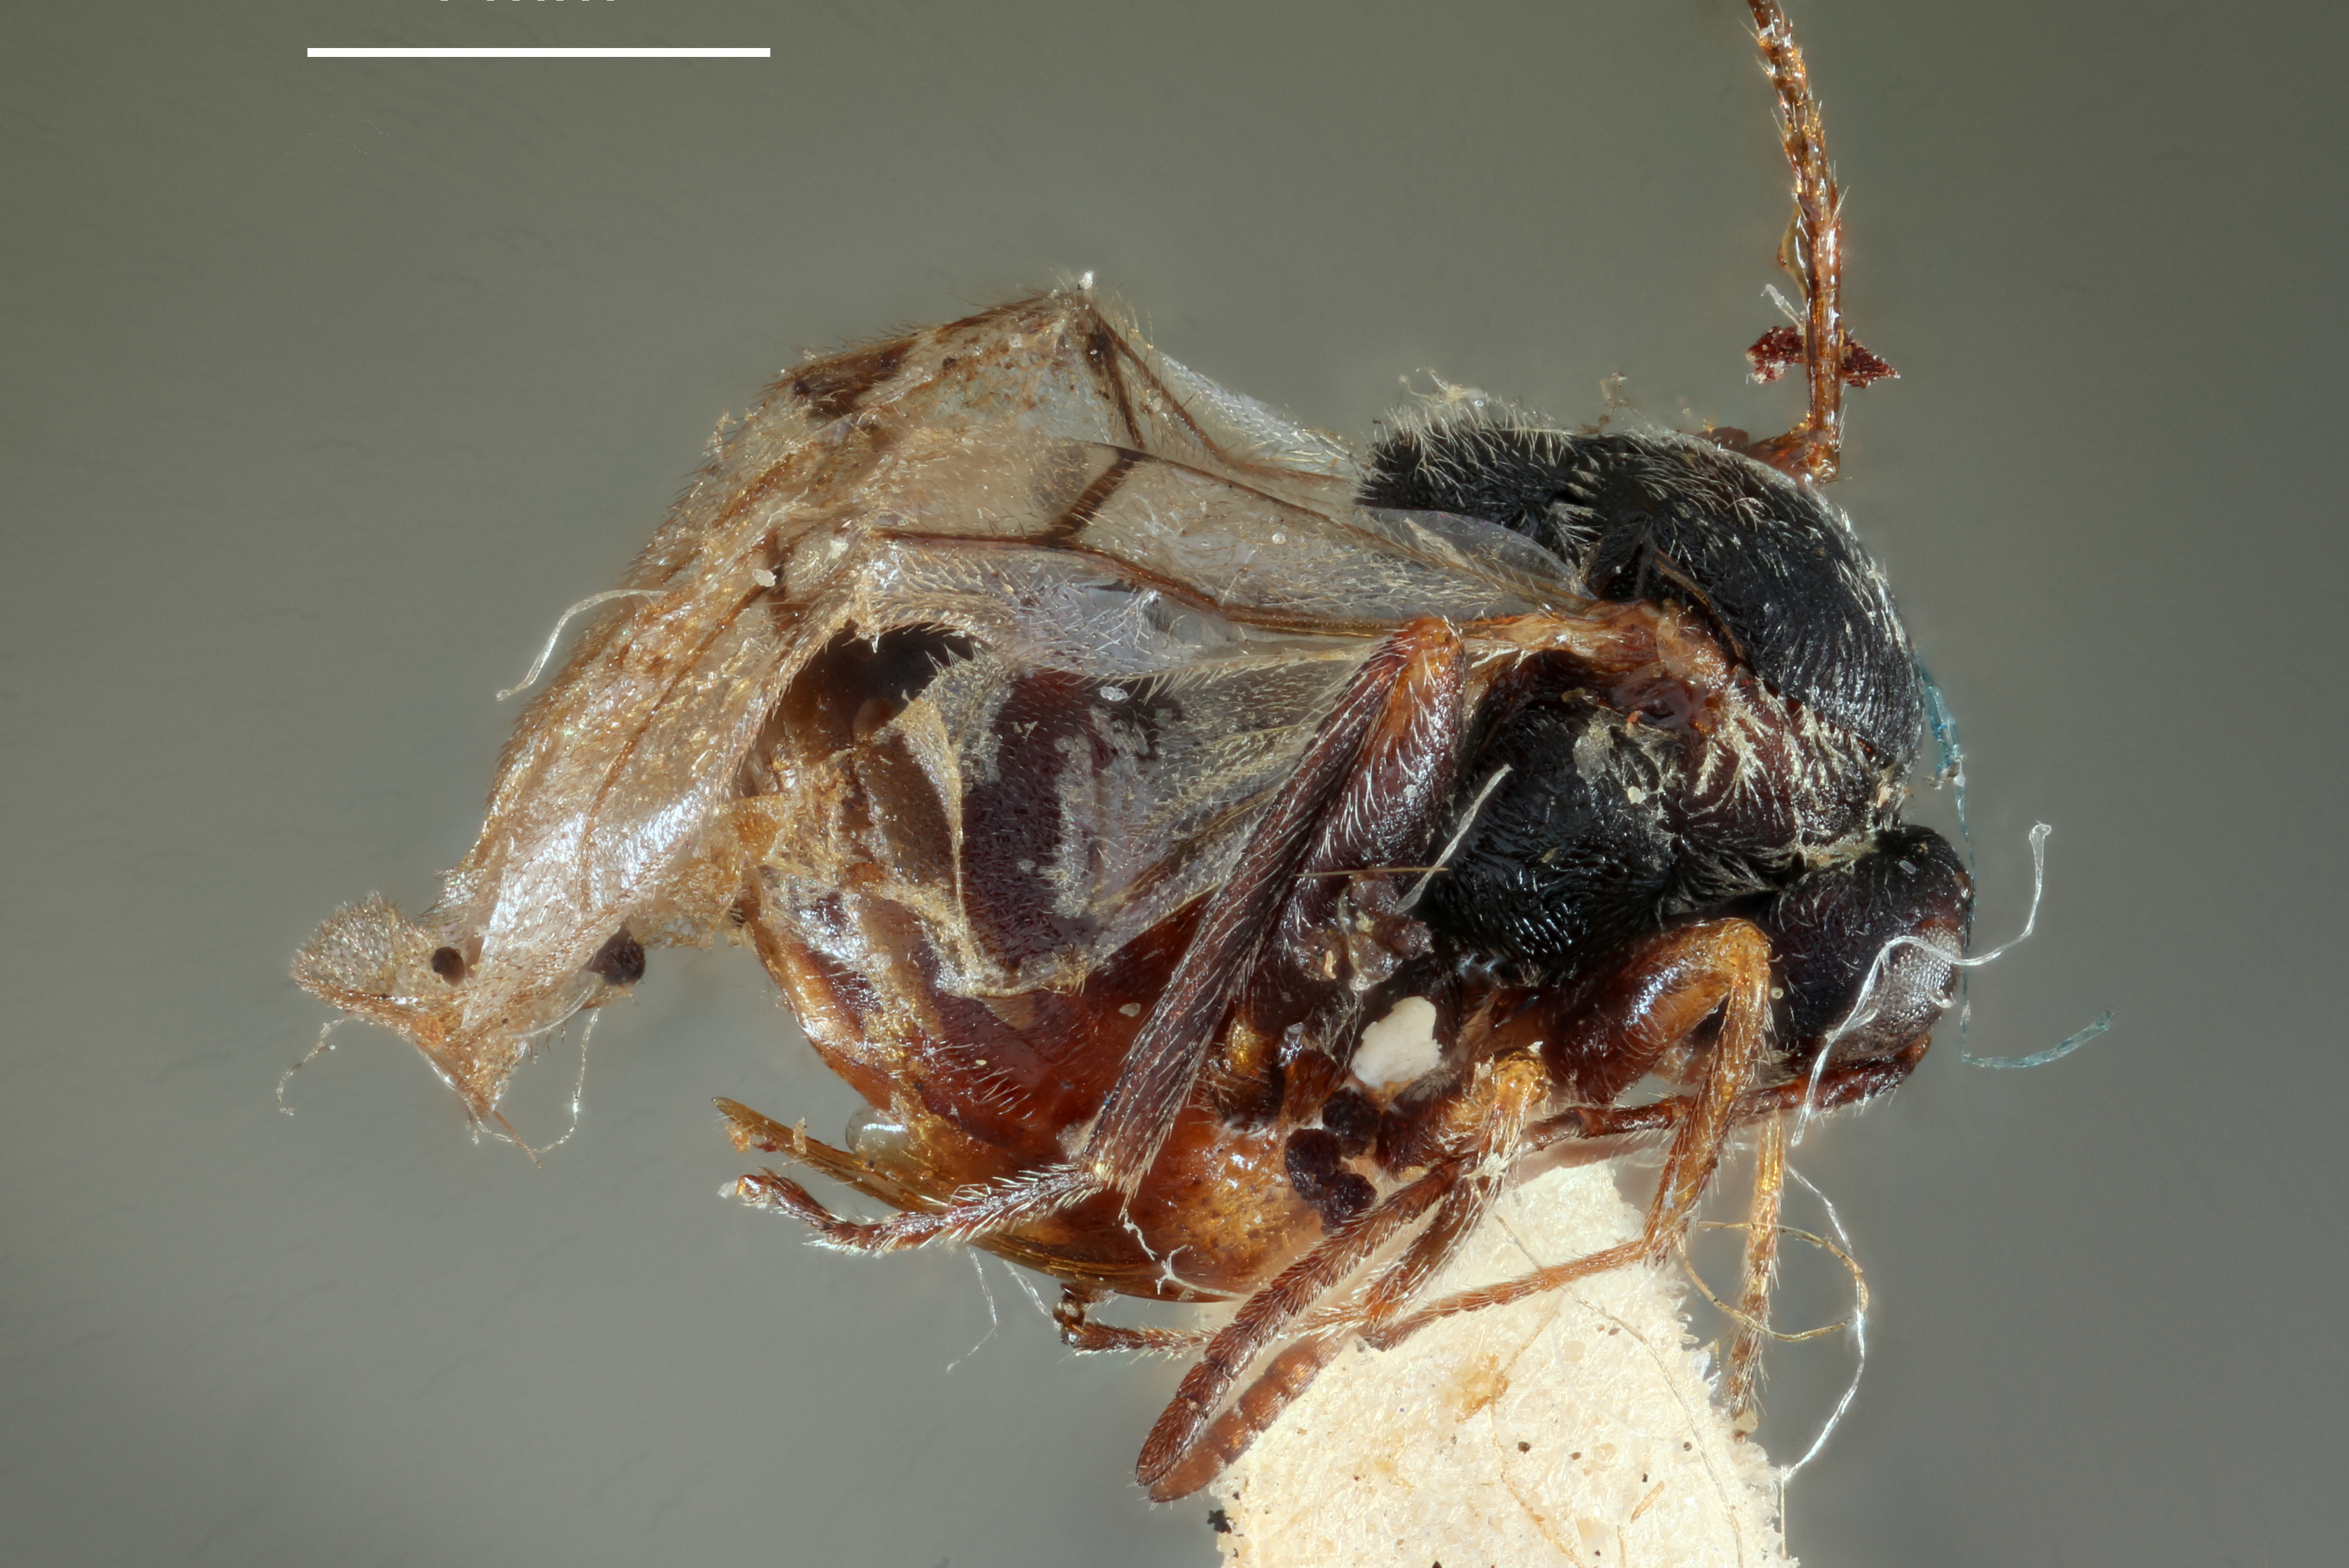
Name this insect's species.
Cynips dimorphus
